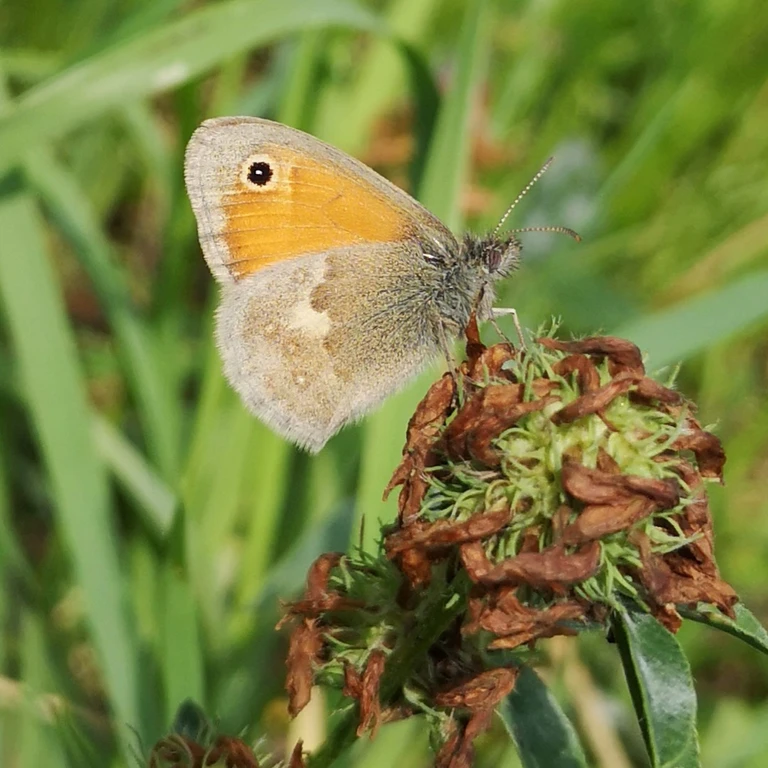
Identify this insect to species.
Coenonympha pamphilus
